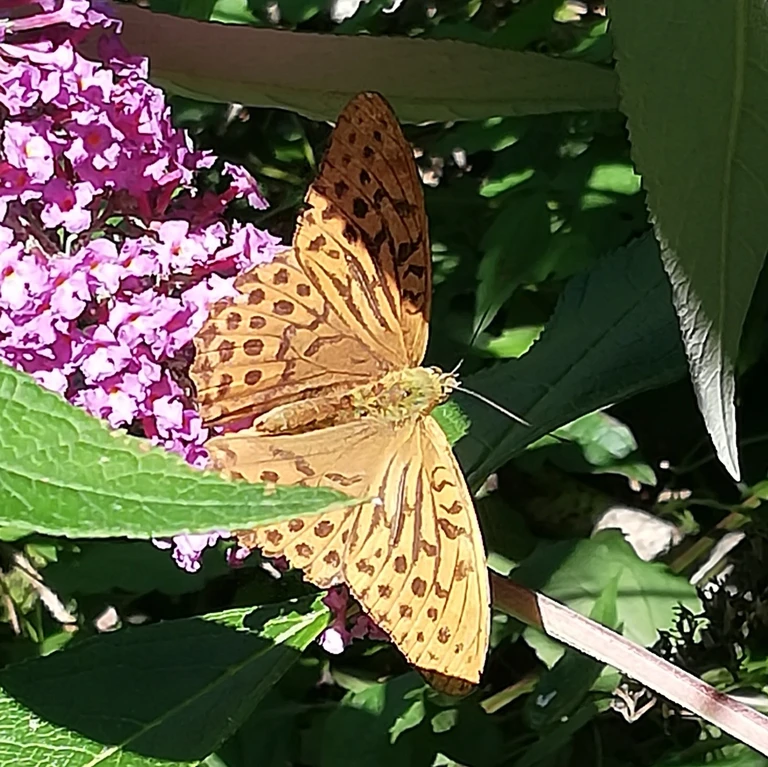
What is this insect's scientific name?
Argynnis paphia
